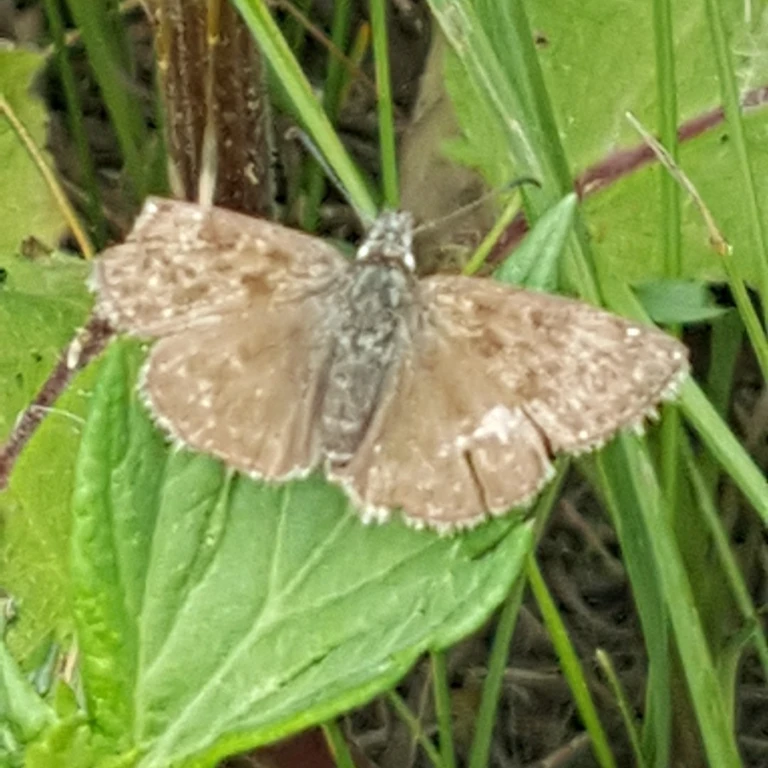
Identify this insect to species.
Erynnis tages
